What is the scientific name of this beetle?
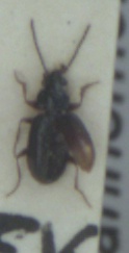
Bembidion mannerheimii
